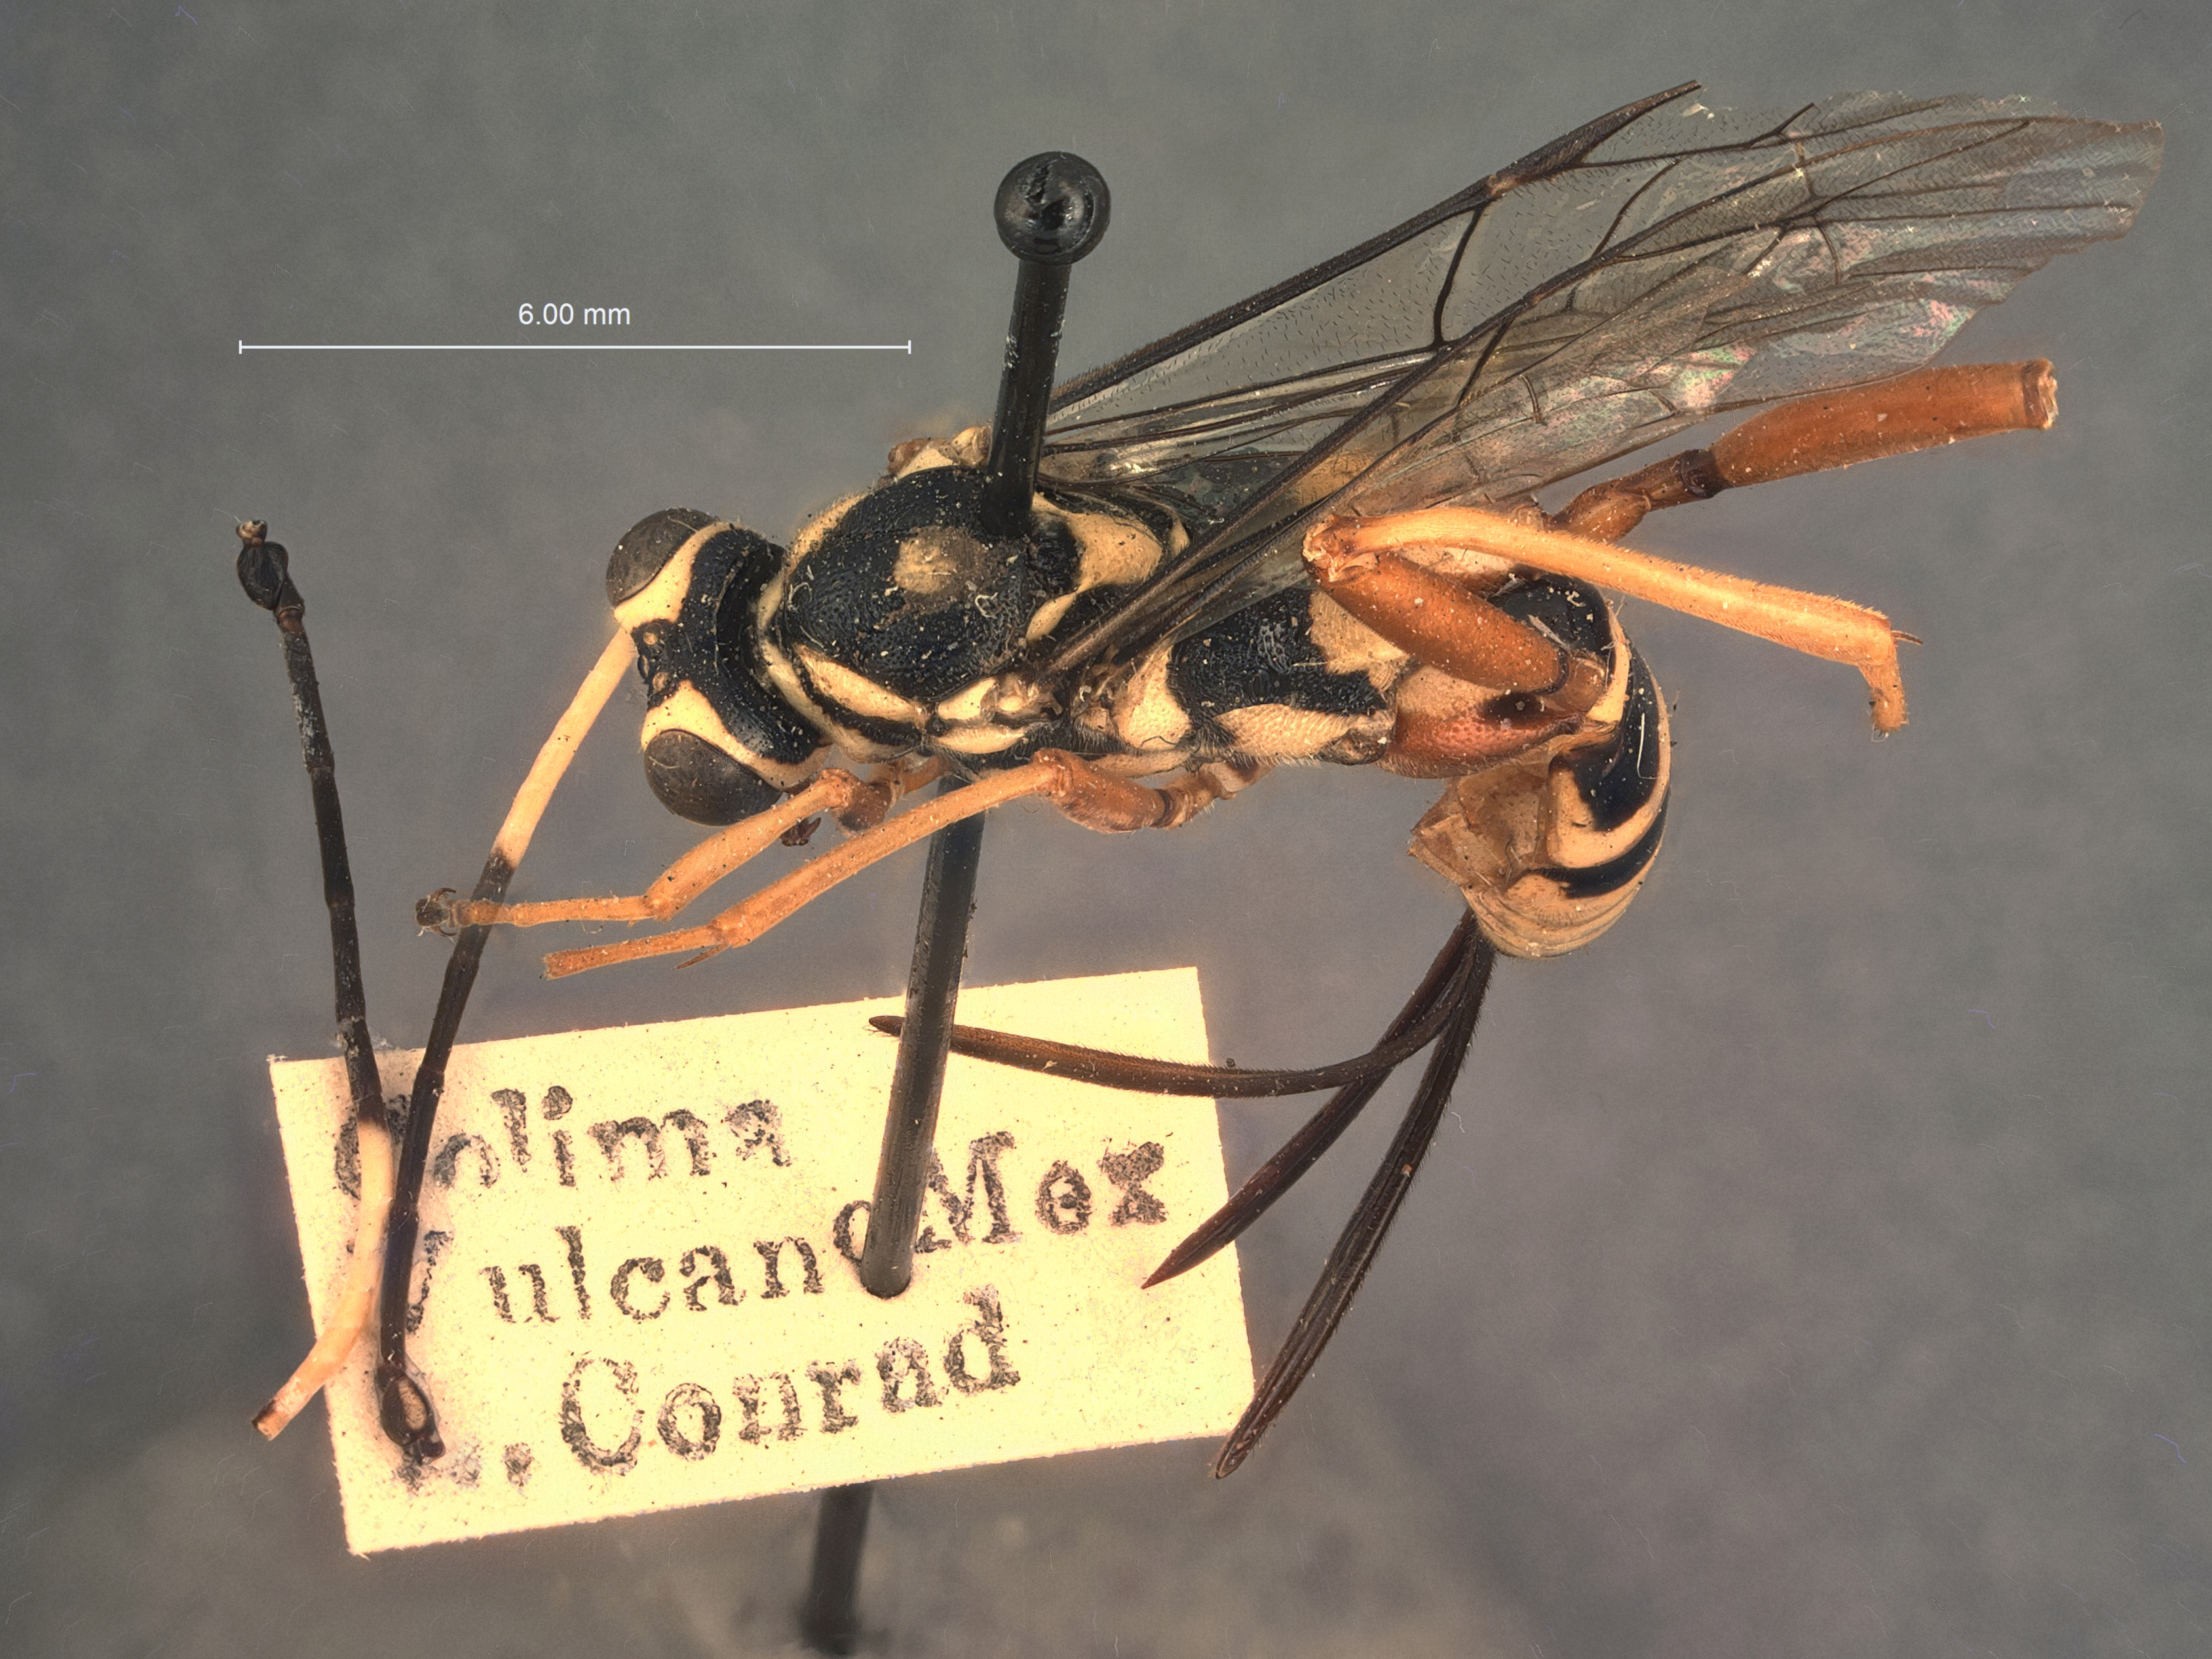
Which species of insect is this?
Cryptanura acinaces
